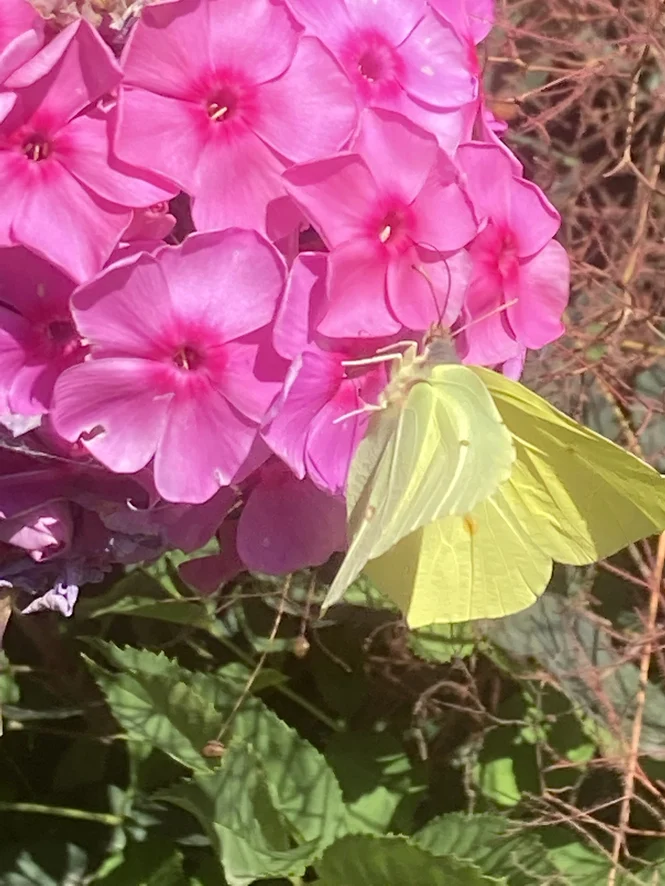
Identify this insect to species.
Gonepteryx rhamni
